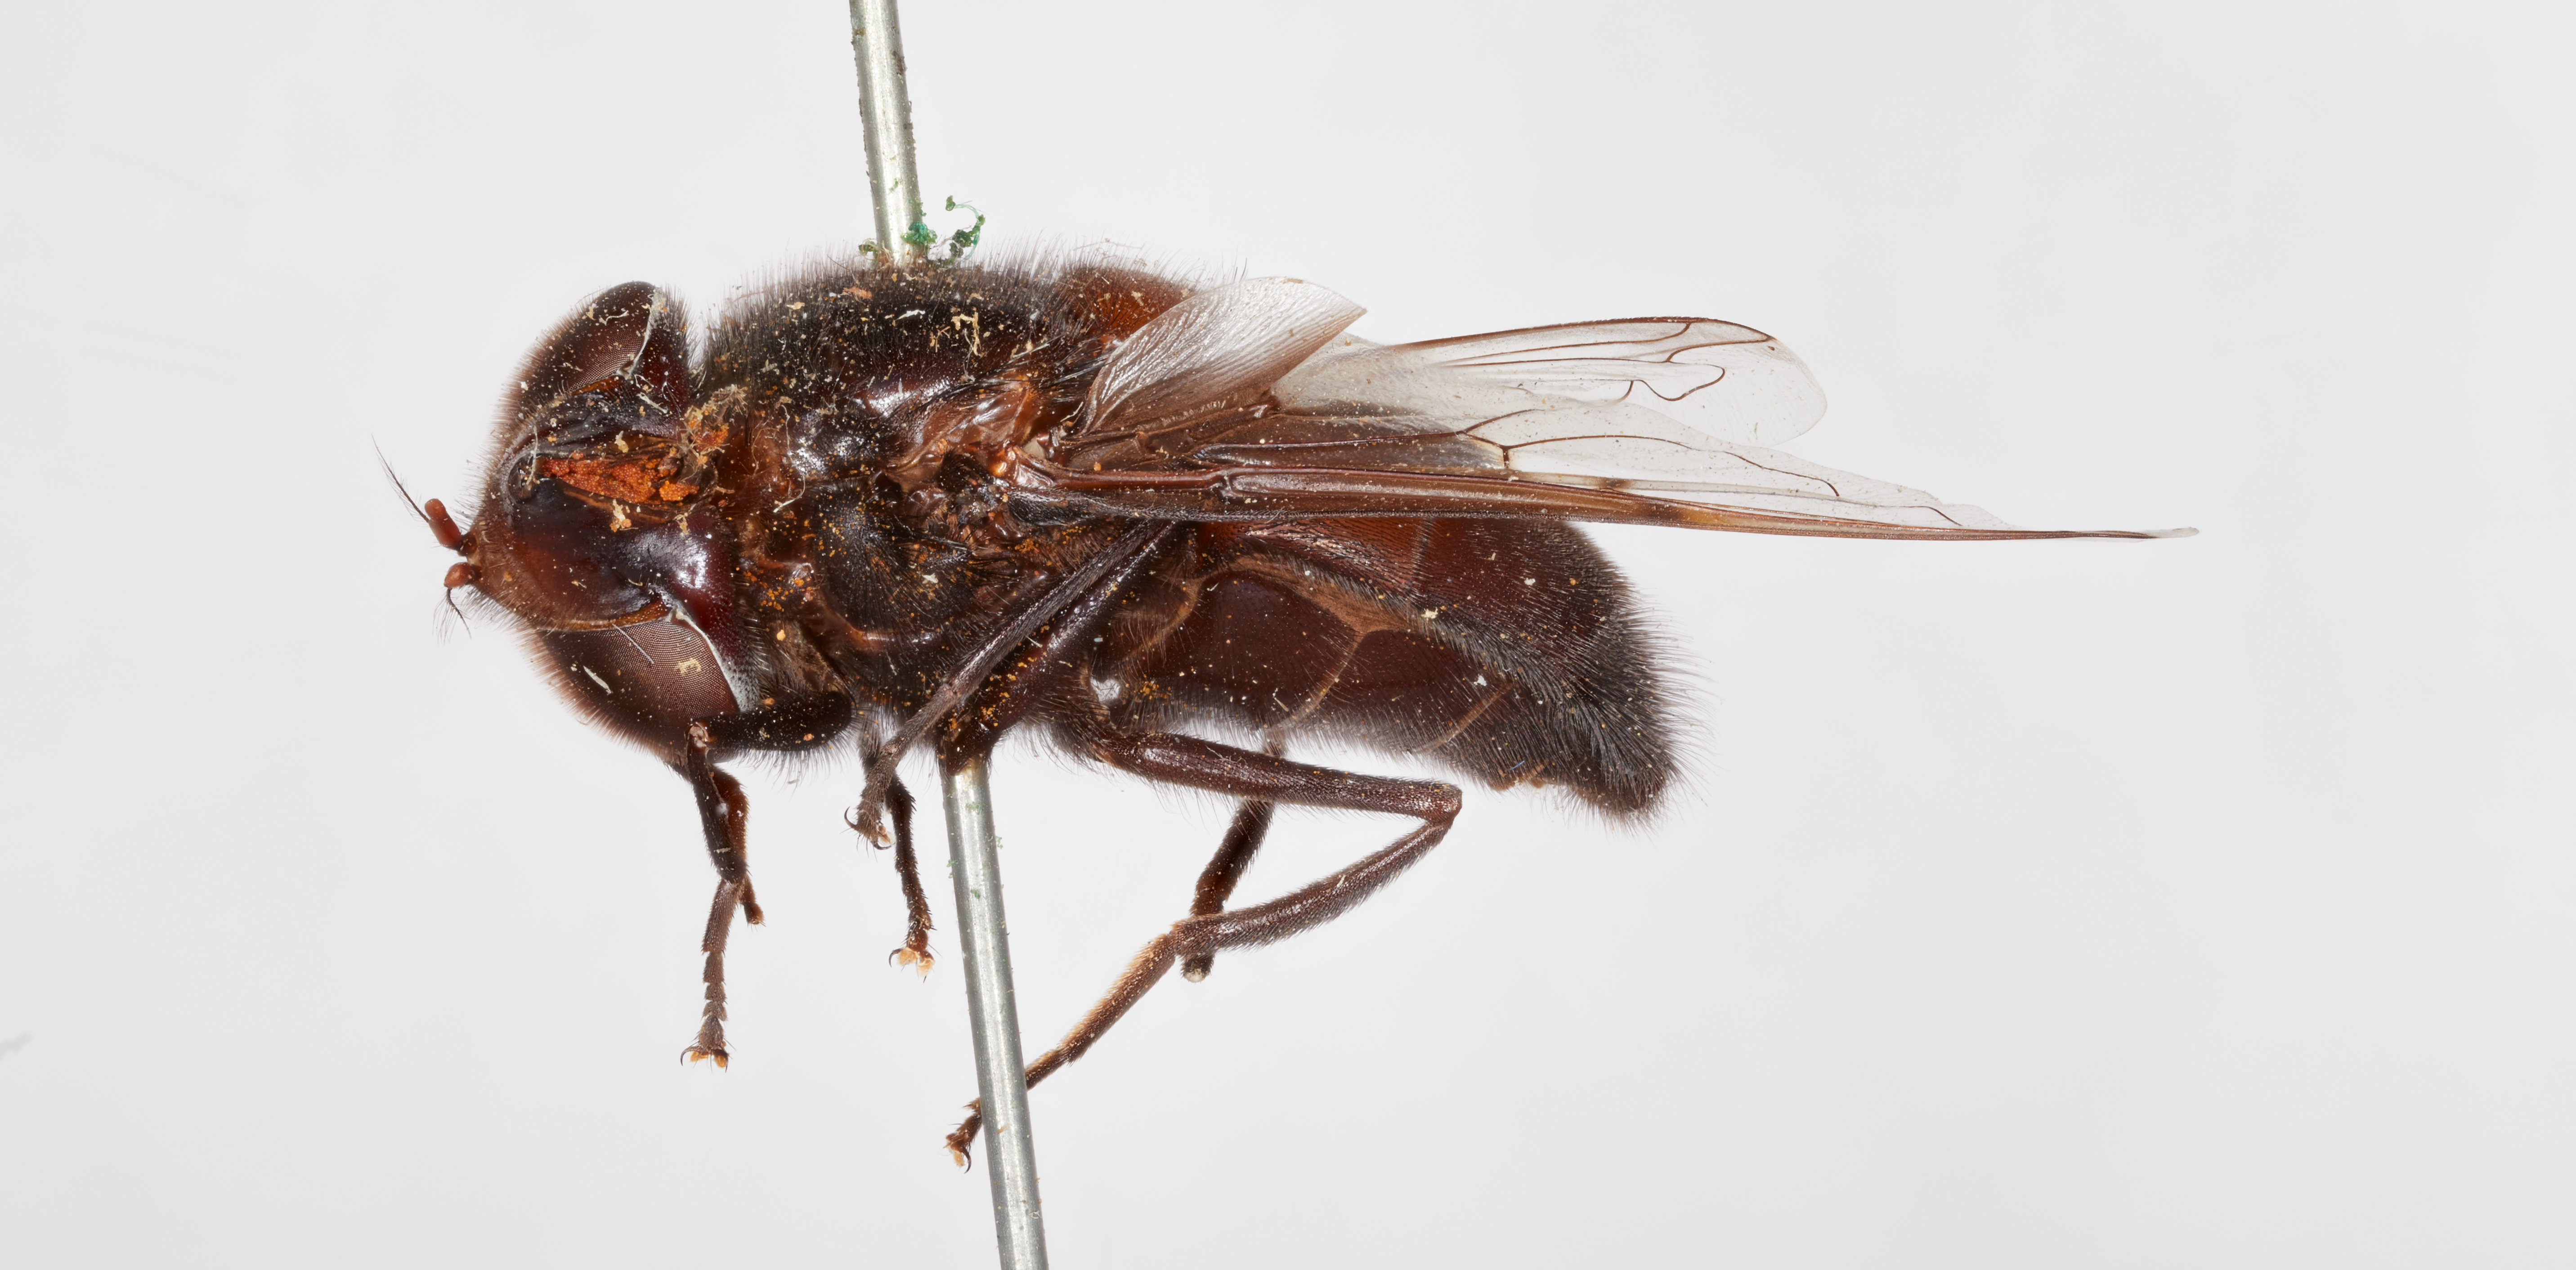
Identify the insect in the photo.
Volucella anna
